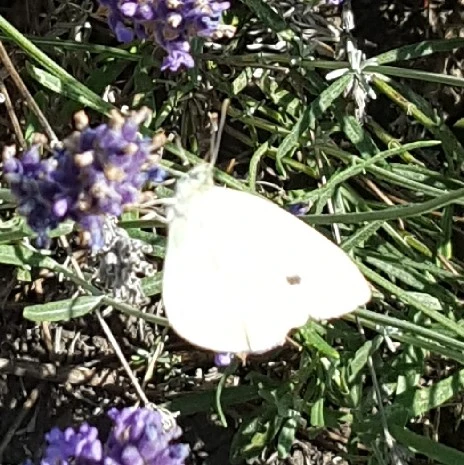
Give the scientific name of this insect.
Pieris rapae
